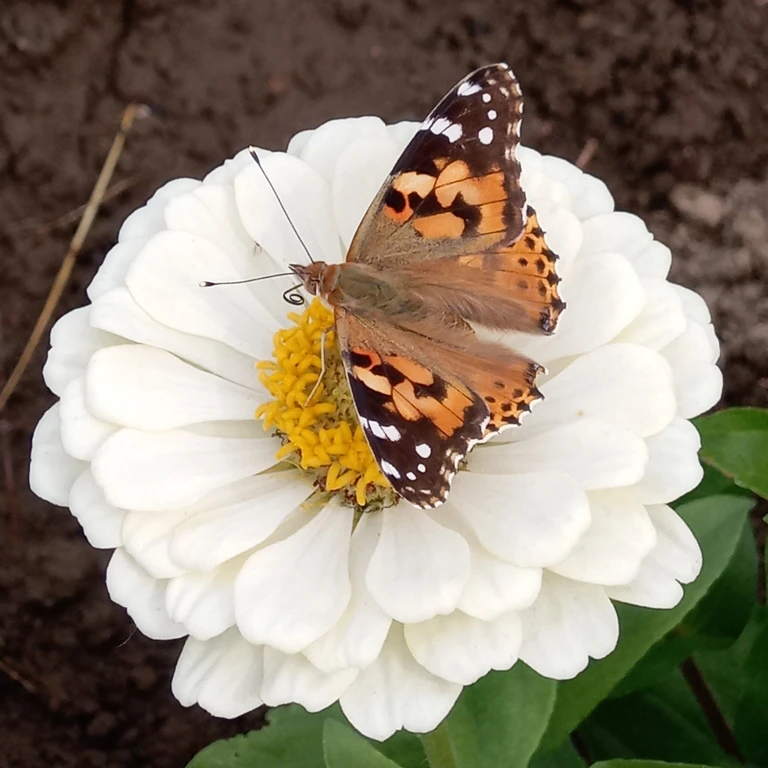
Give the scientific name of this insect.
Vanessa cardui
